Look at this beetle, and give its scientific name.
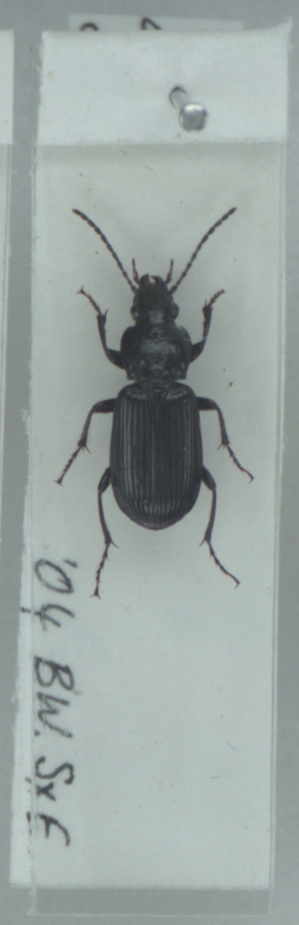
Pterostichus anthracinus
